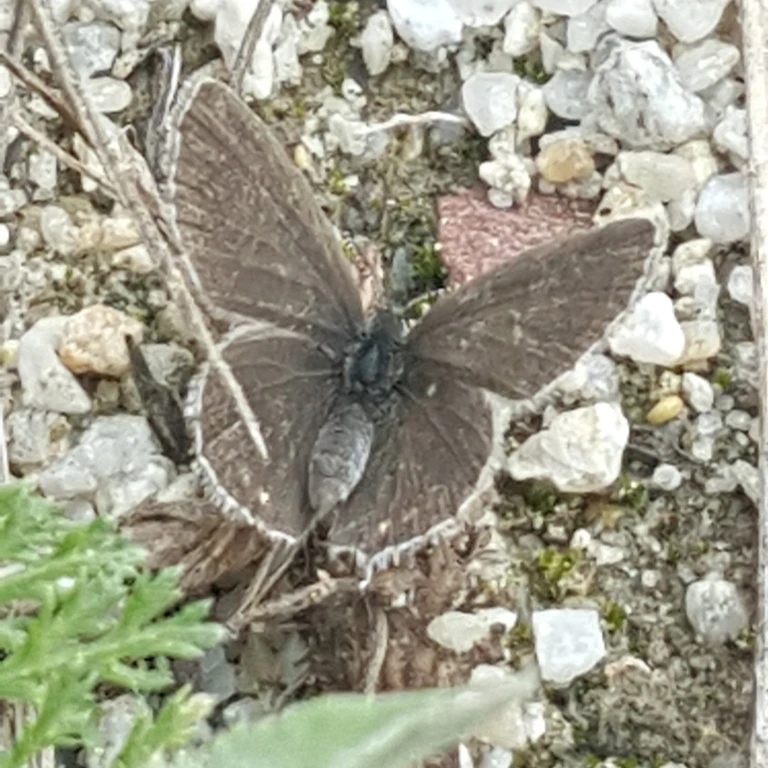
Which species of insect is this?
Cupido argiades (also Elkalyce argiades)
